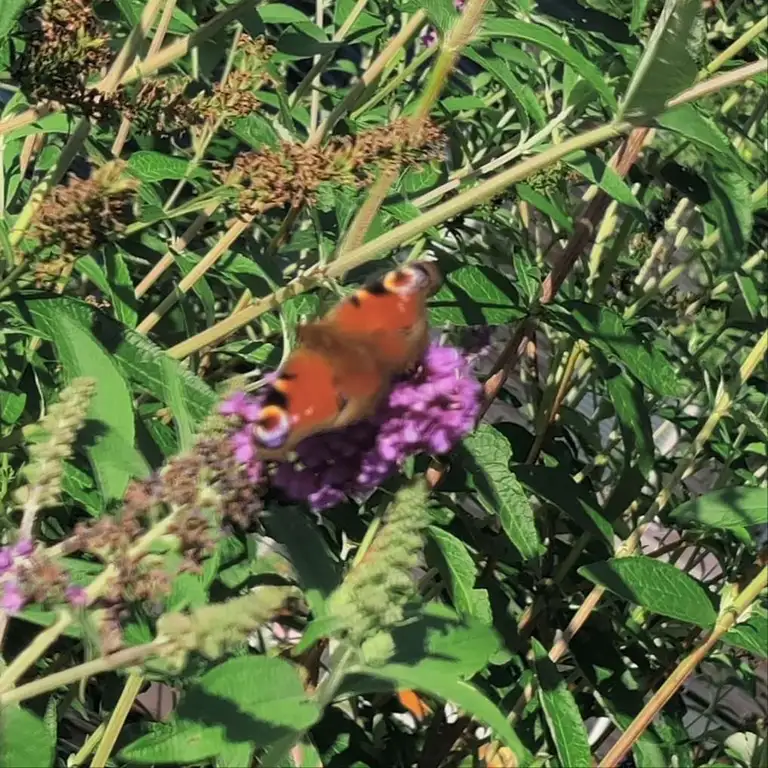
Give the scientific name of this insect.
Aglais io
